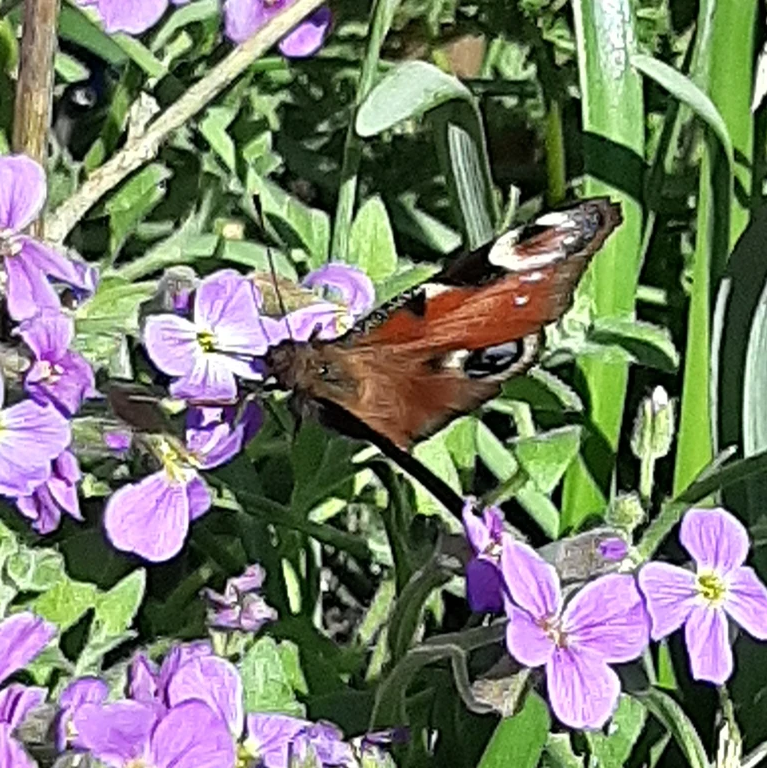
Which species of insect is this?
Aglais io
